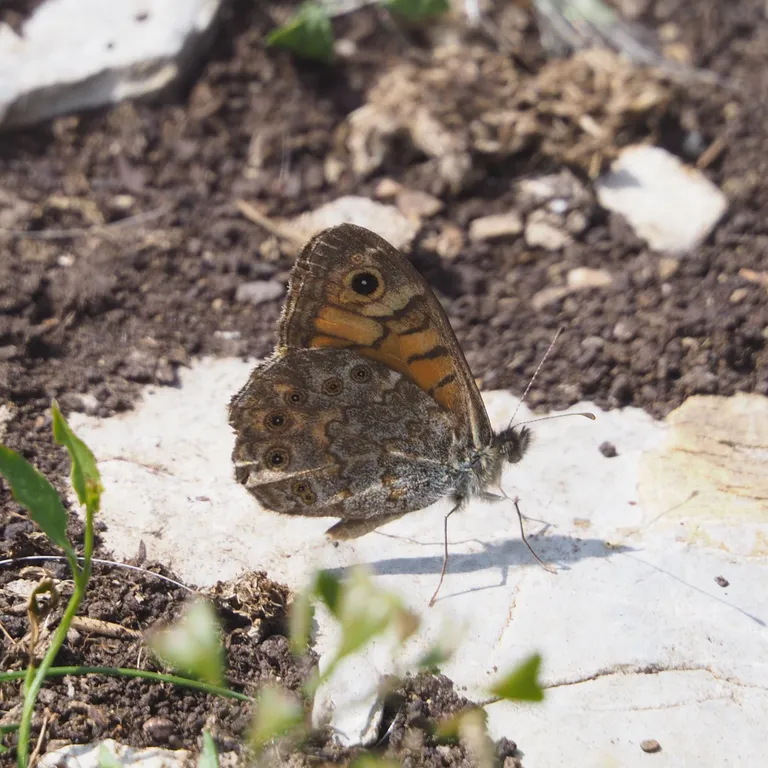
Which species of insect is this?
Lasiommata megera (also Pararge megera)
